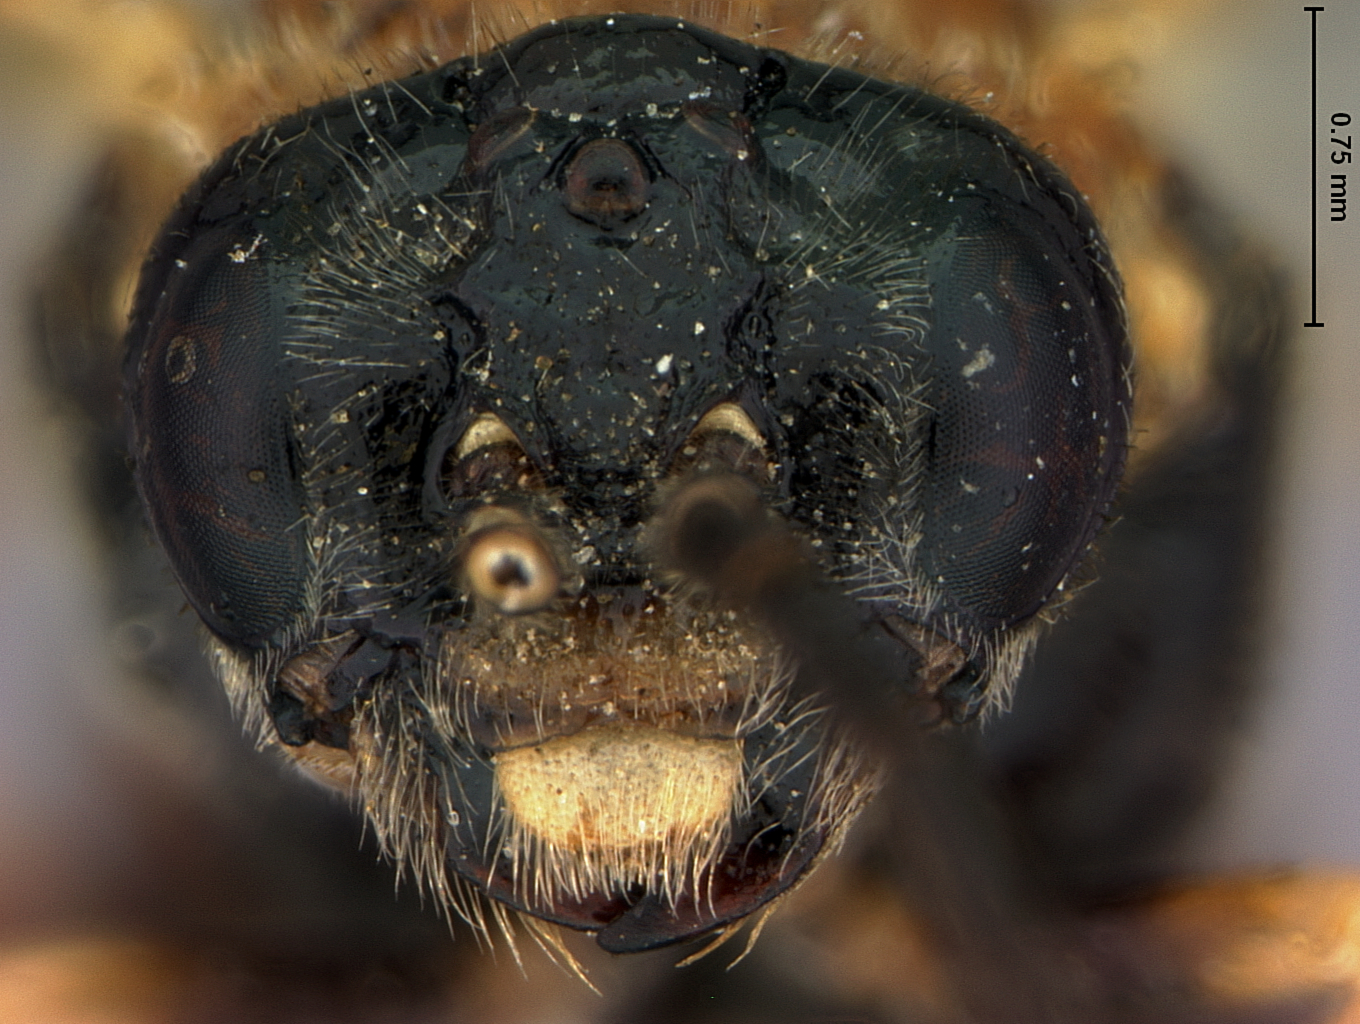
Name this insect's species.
Paracharactus leucostomus
